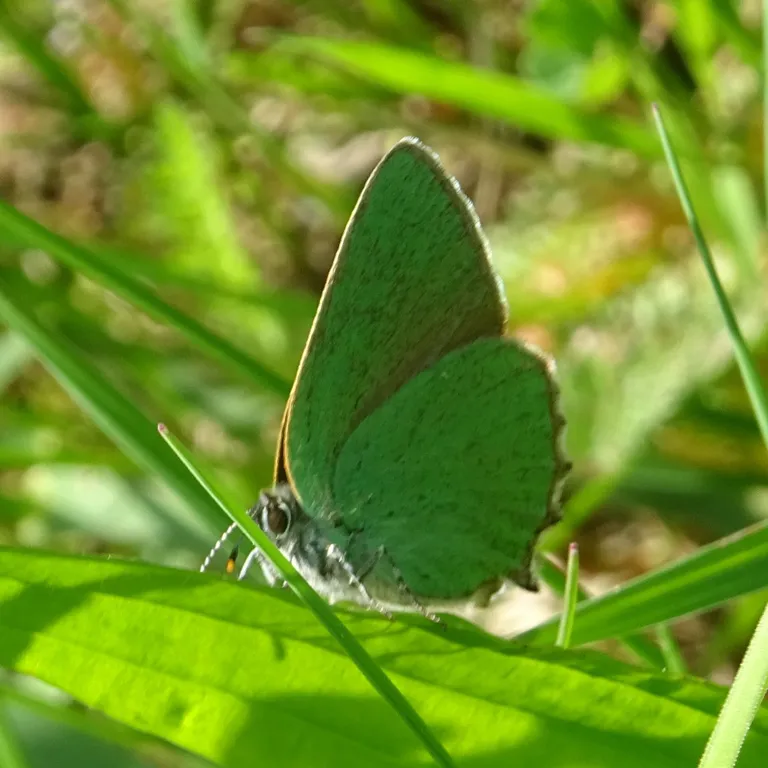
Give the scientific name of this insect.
Callophrys rubi
